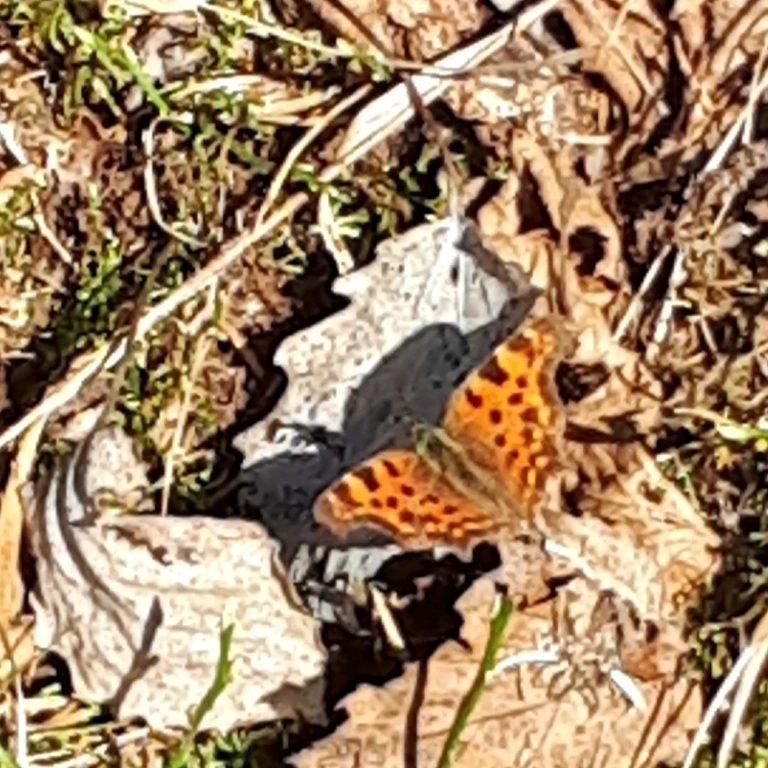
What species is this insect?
Polygonia c-album
